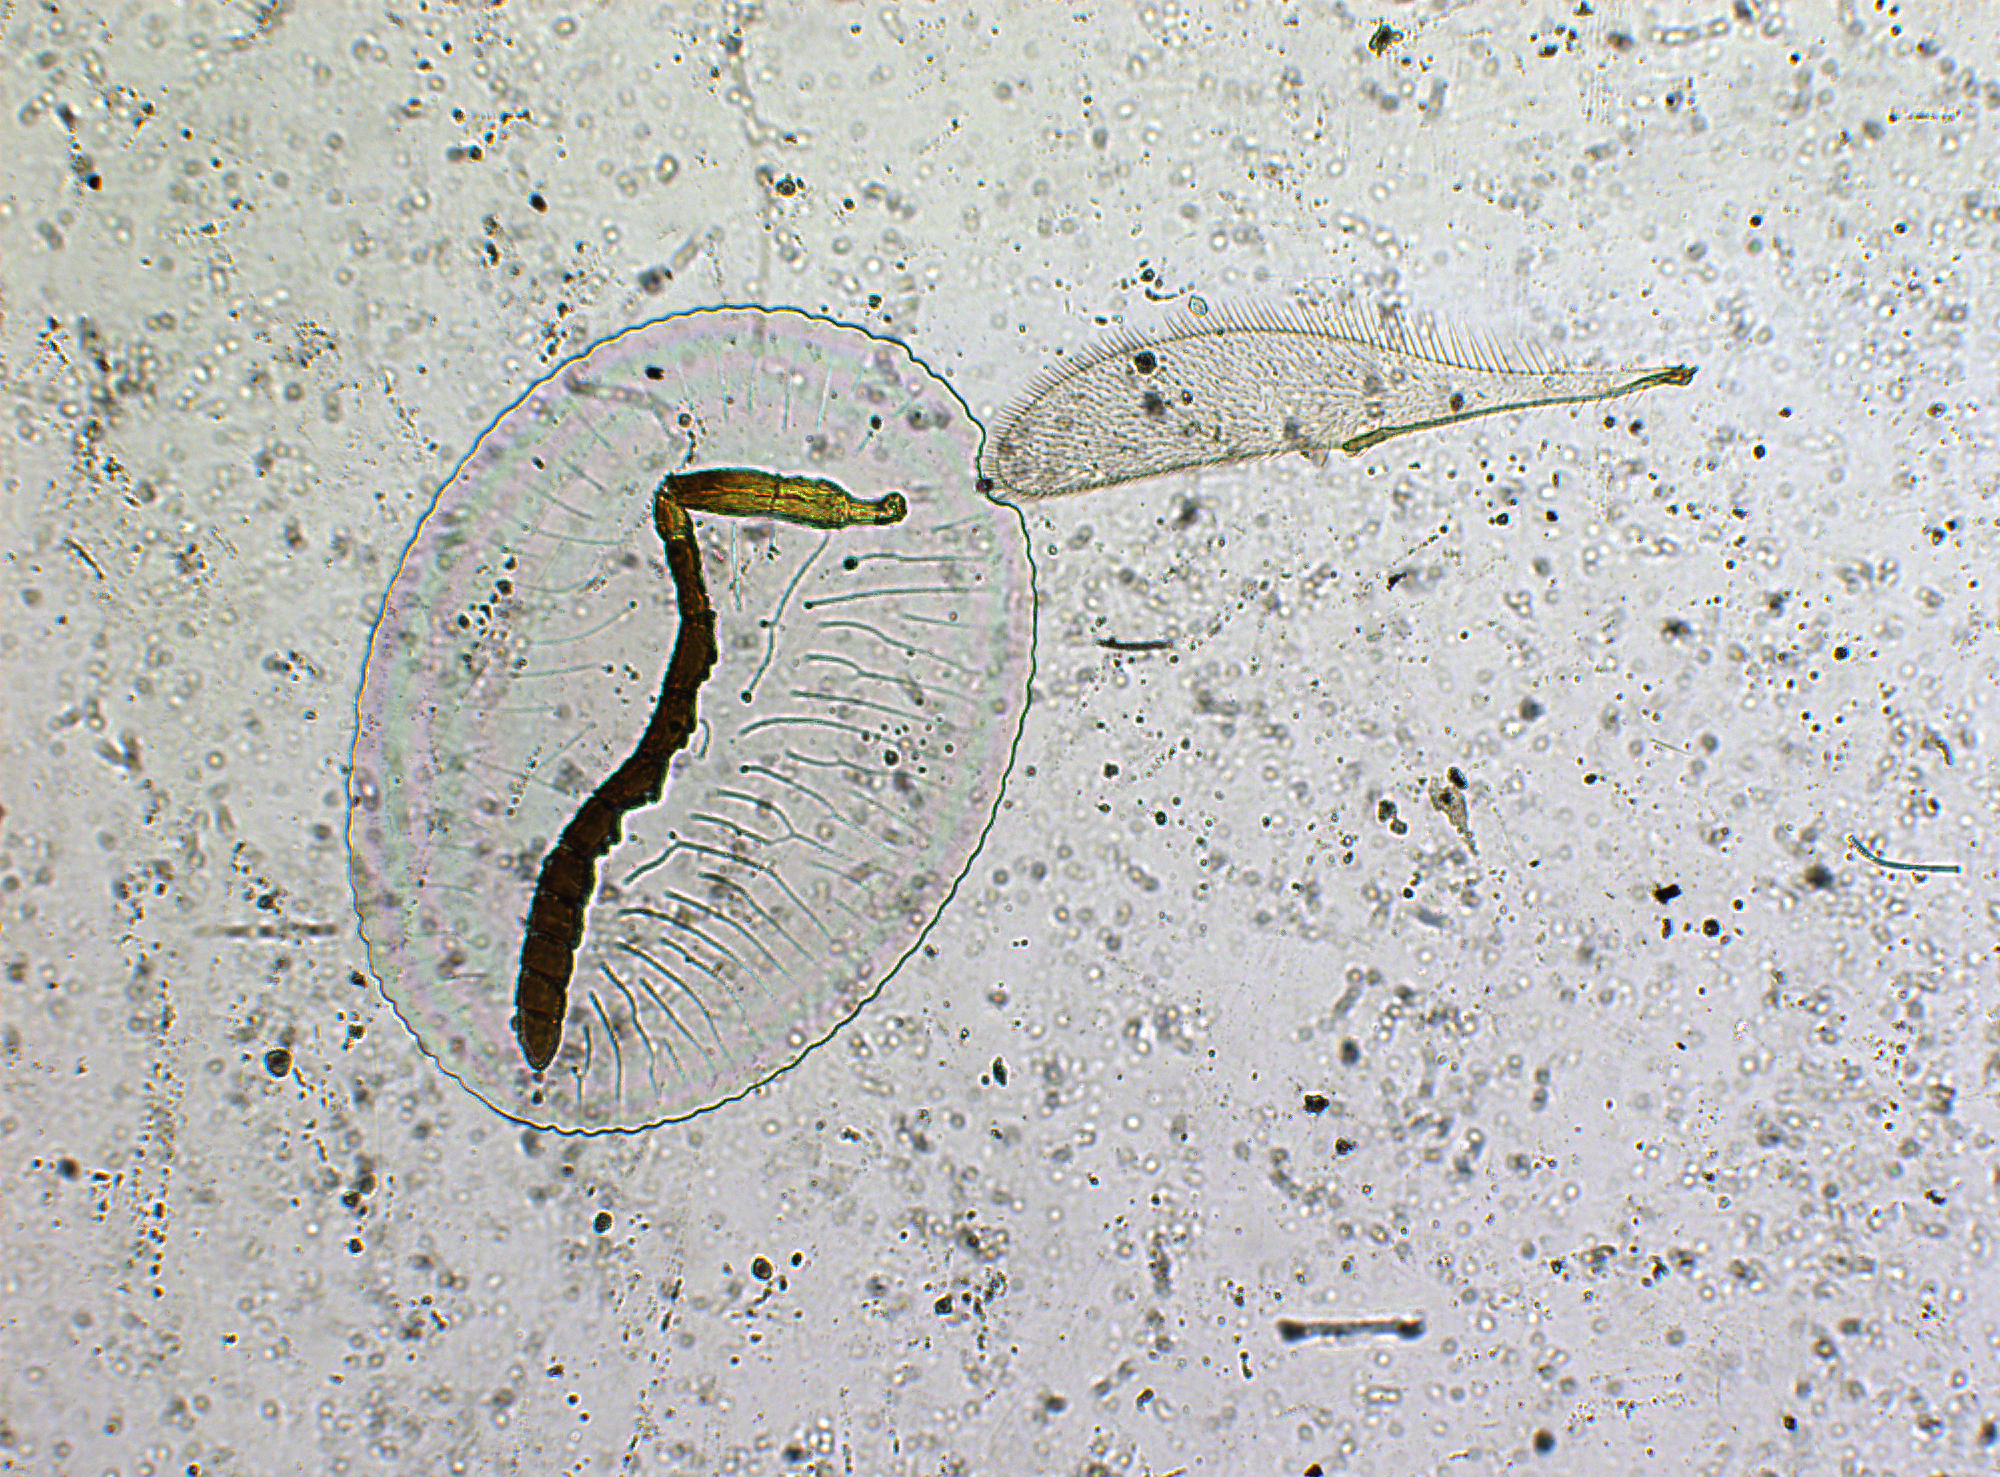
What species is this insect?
Trimorus dimidicornis
